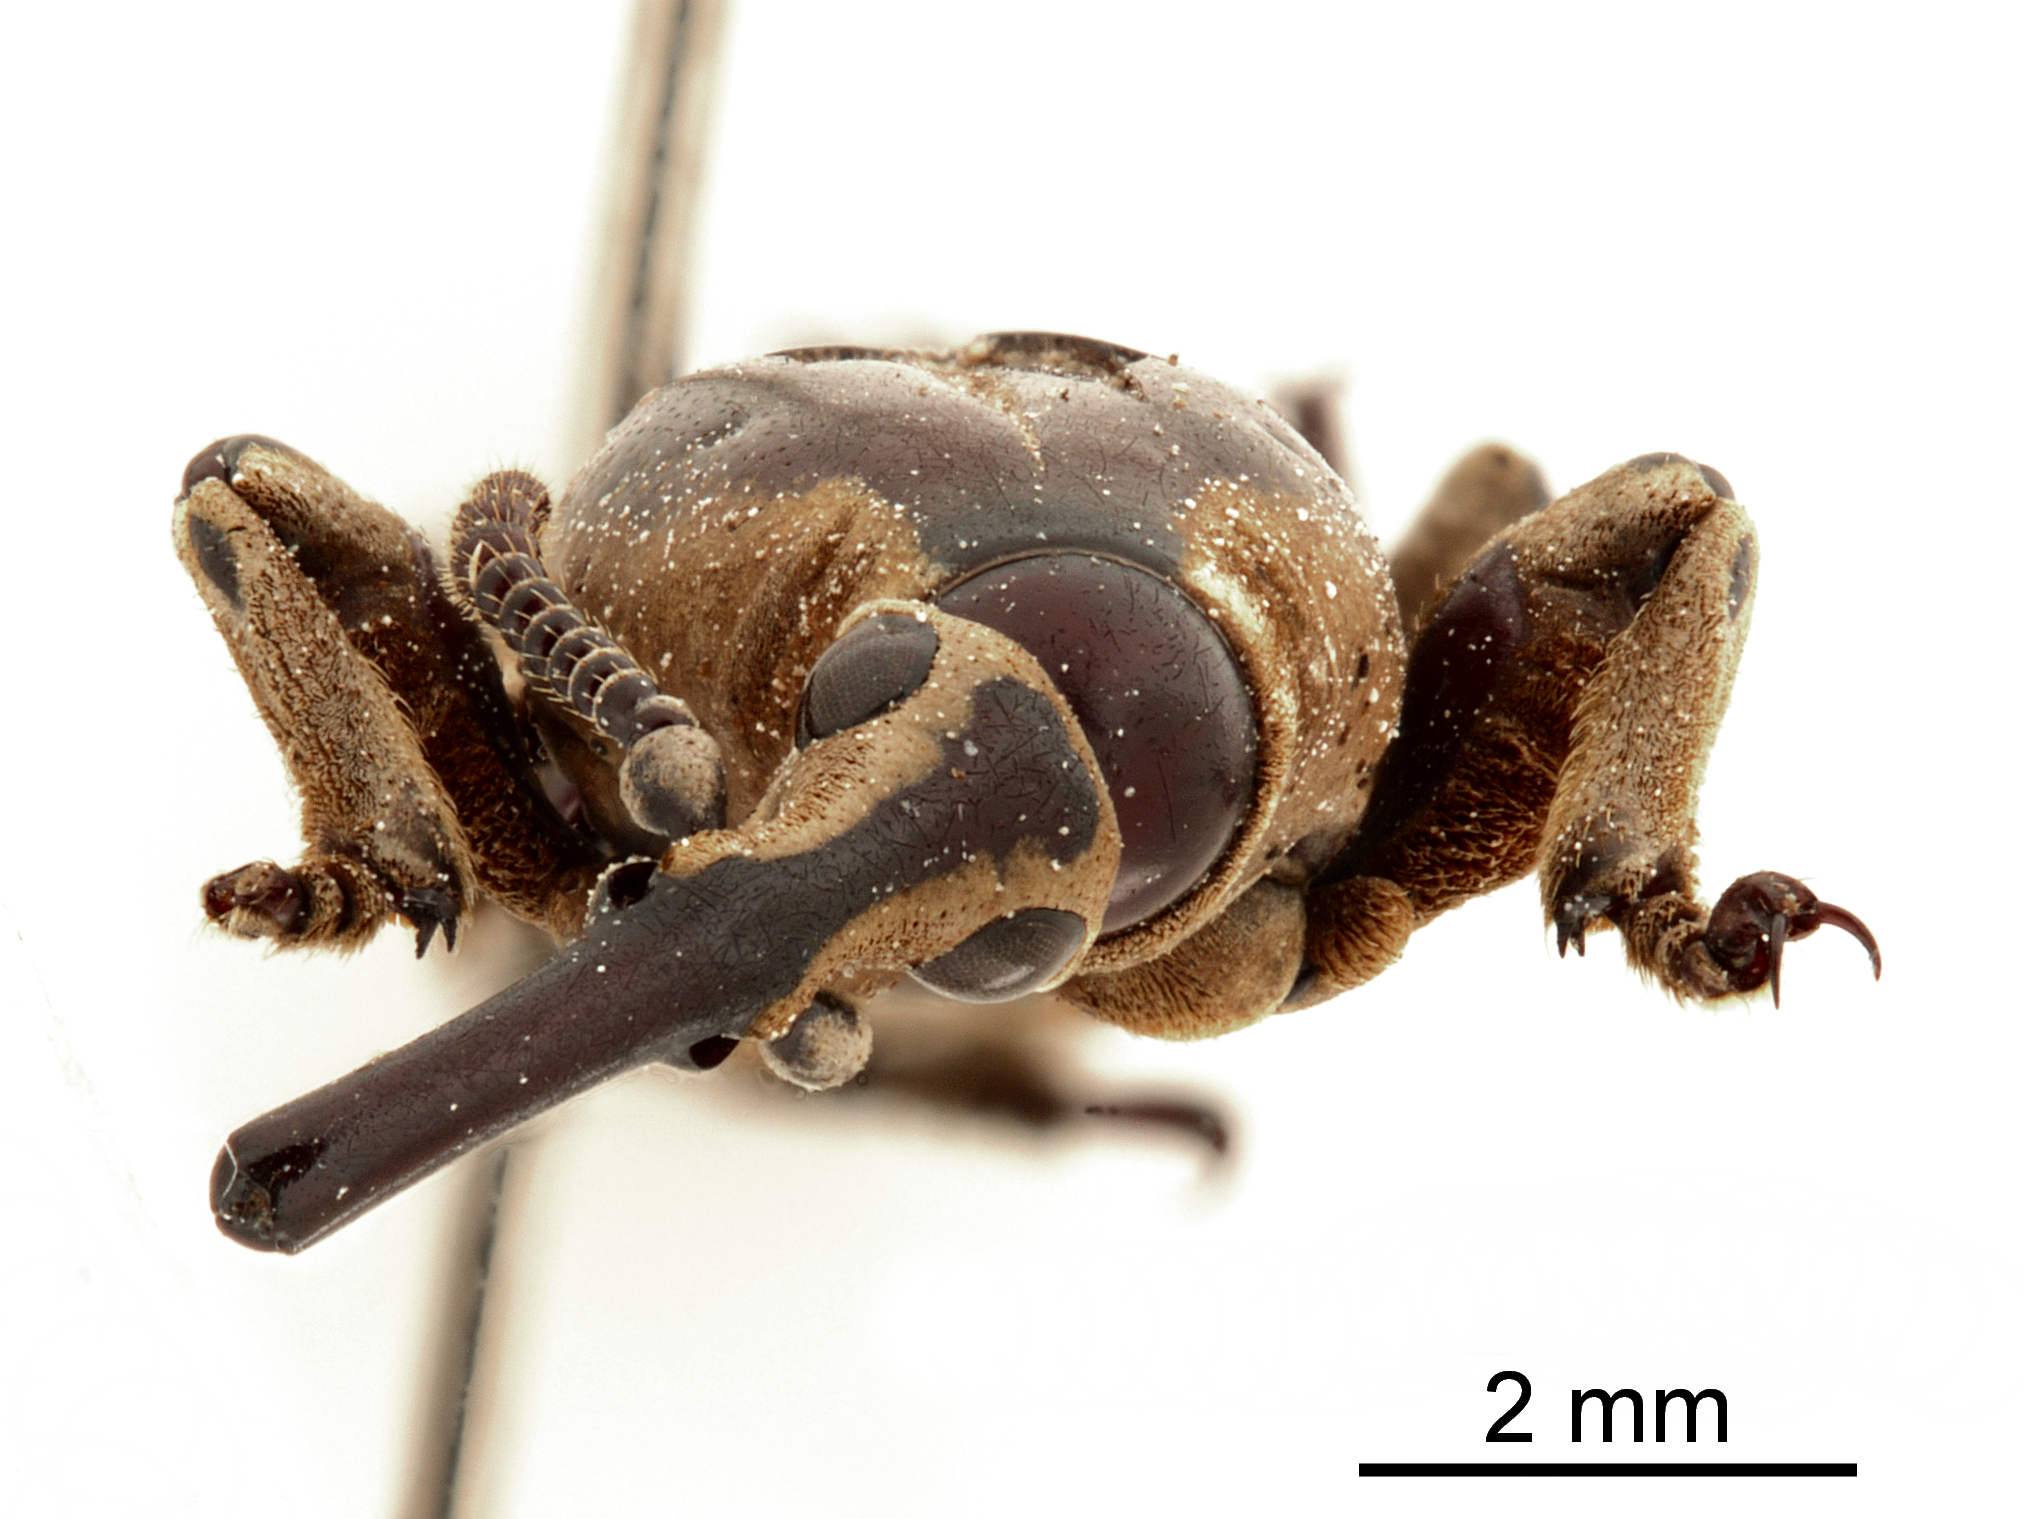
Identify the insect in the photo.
Pseudoceocephalus depressus
